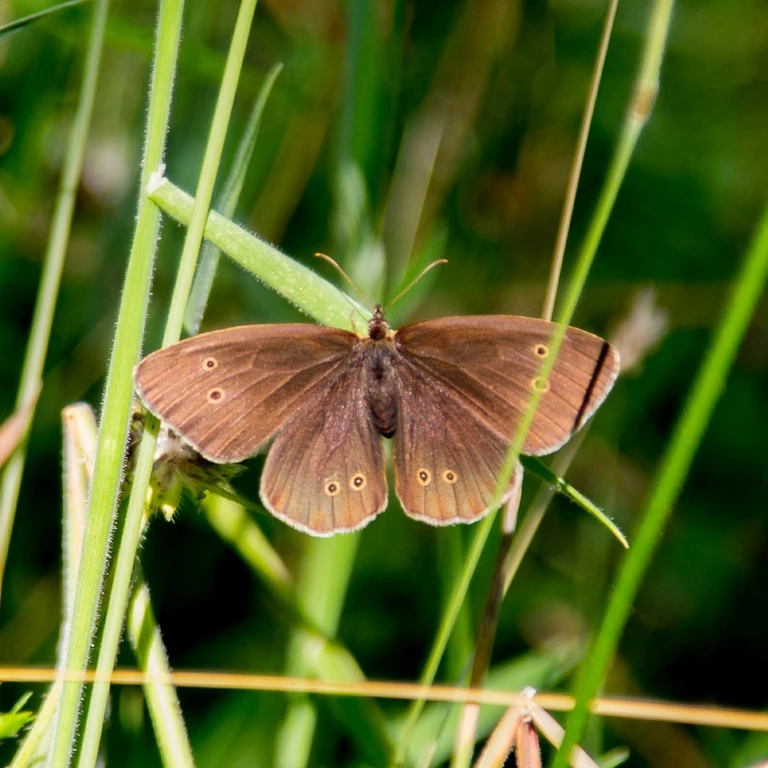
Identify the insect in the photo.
Aphantopus hyperantus
